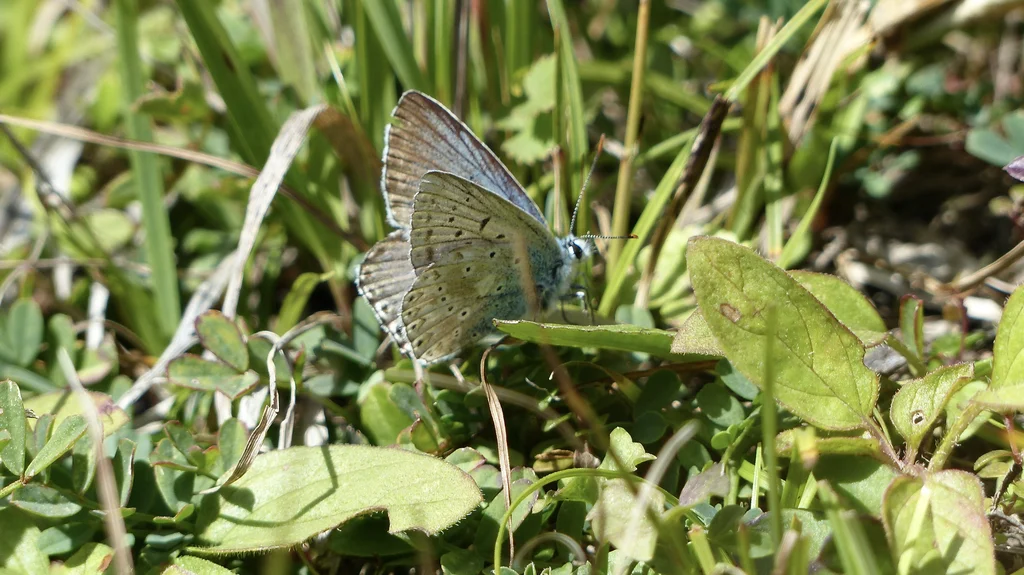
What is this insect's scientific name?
Lysandra coridon
